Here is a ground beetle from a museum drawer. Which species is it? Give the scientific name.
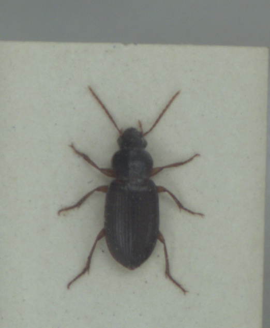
Ophonus rupicola
